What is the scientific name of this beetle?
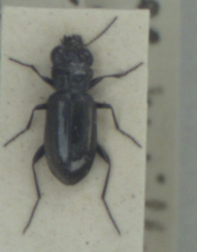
Notiophilus aquaticus
